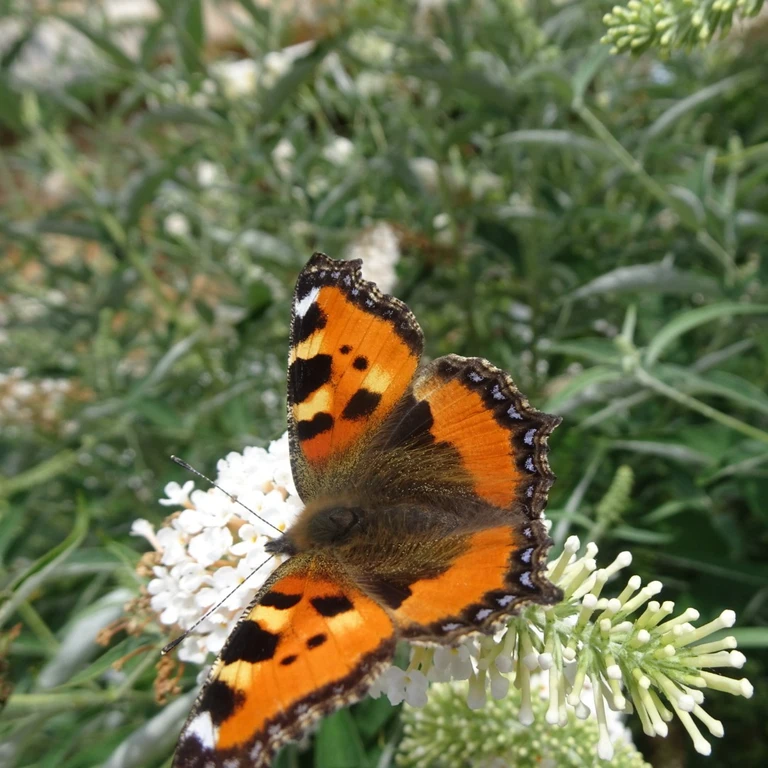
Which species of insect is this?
Aglais urticae
